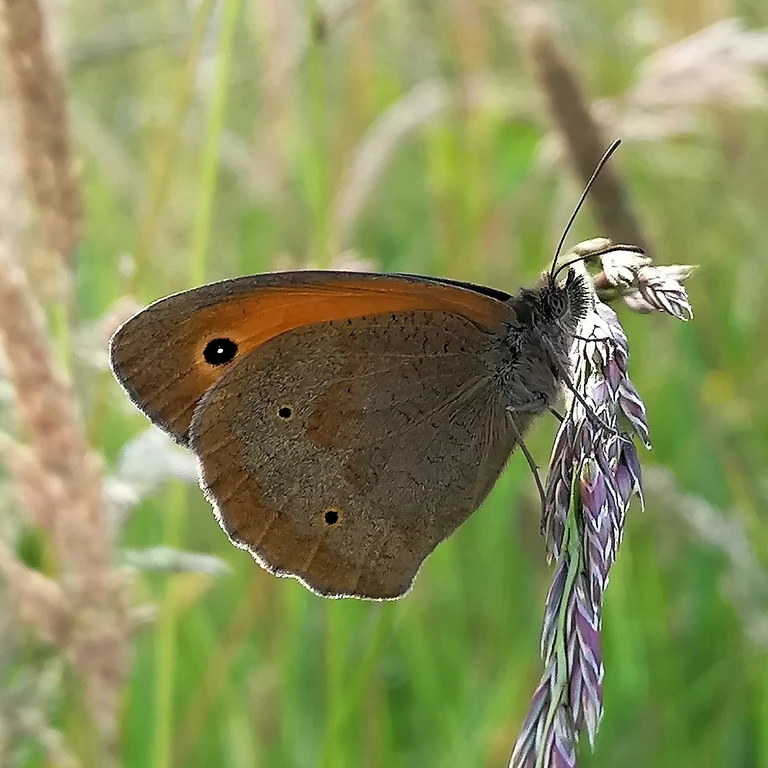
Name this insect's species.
Maniola jurtina
